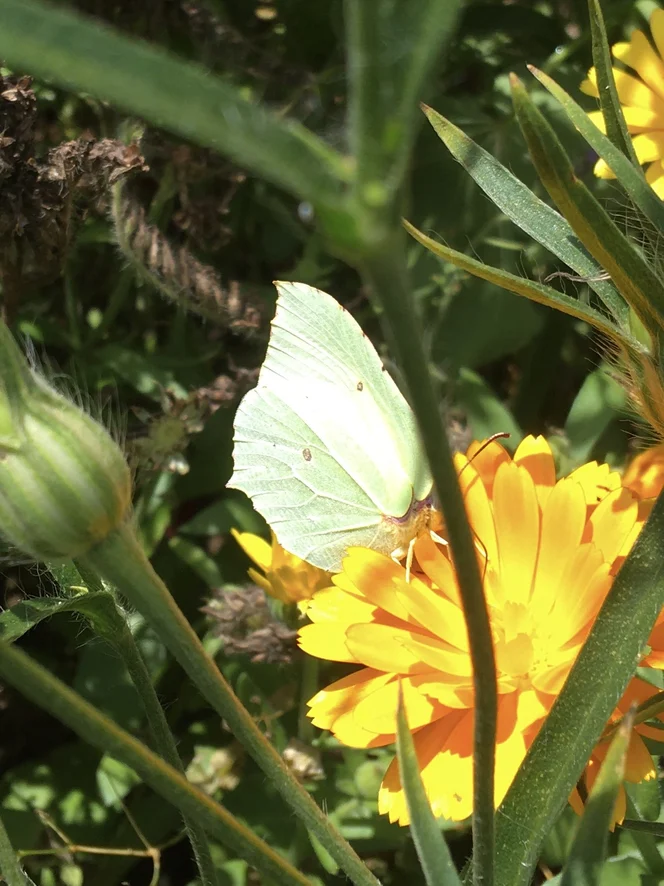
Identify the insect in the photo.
Gonepteryx rhamni
